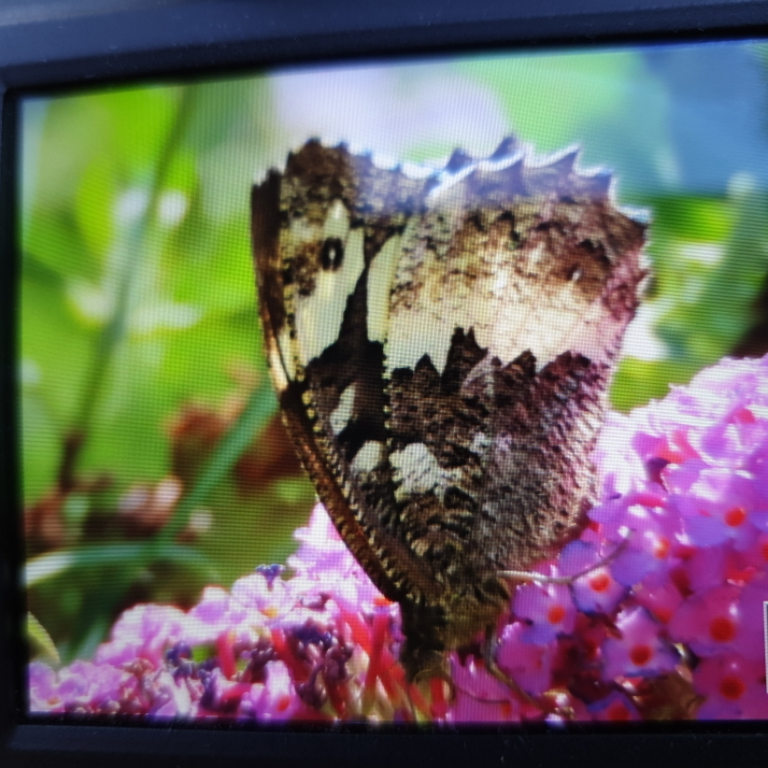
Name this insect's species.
Brintesia circe
